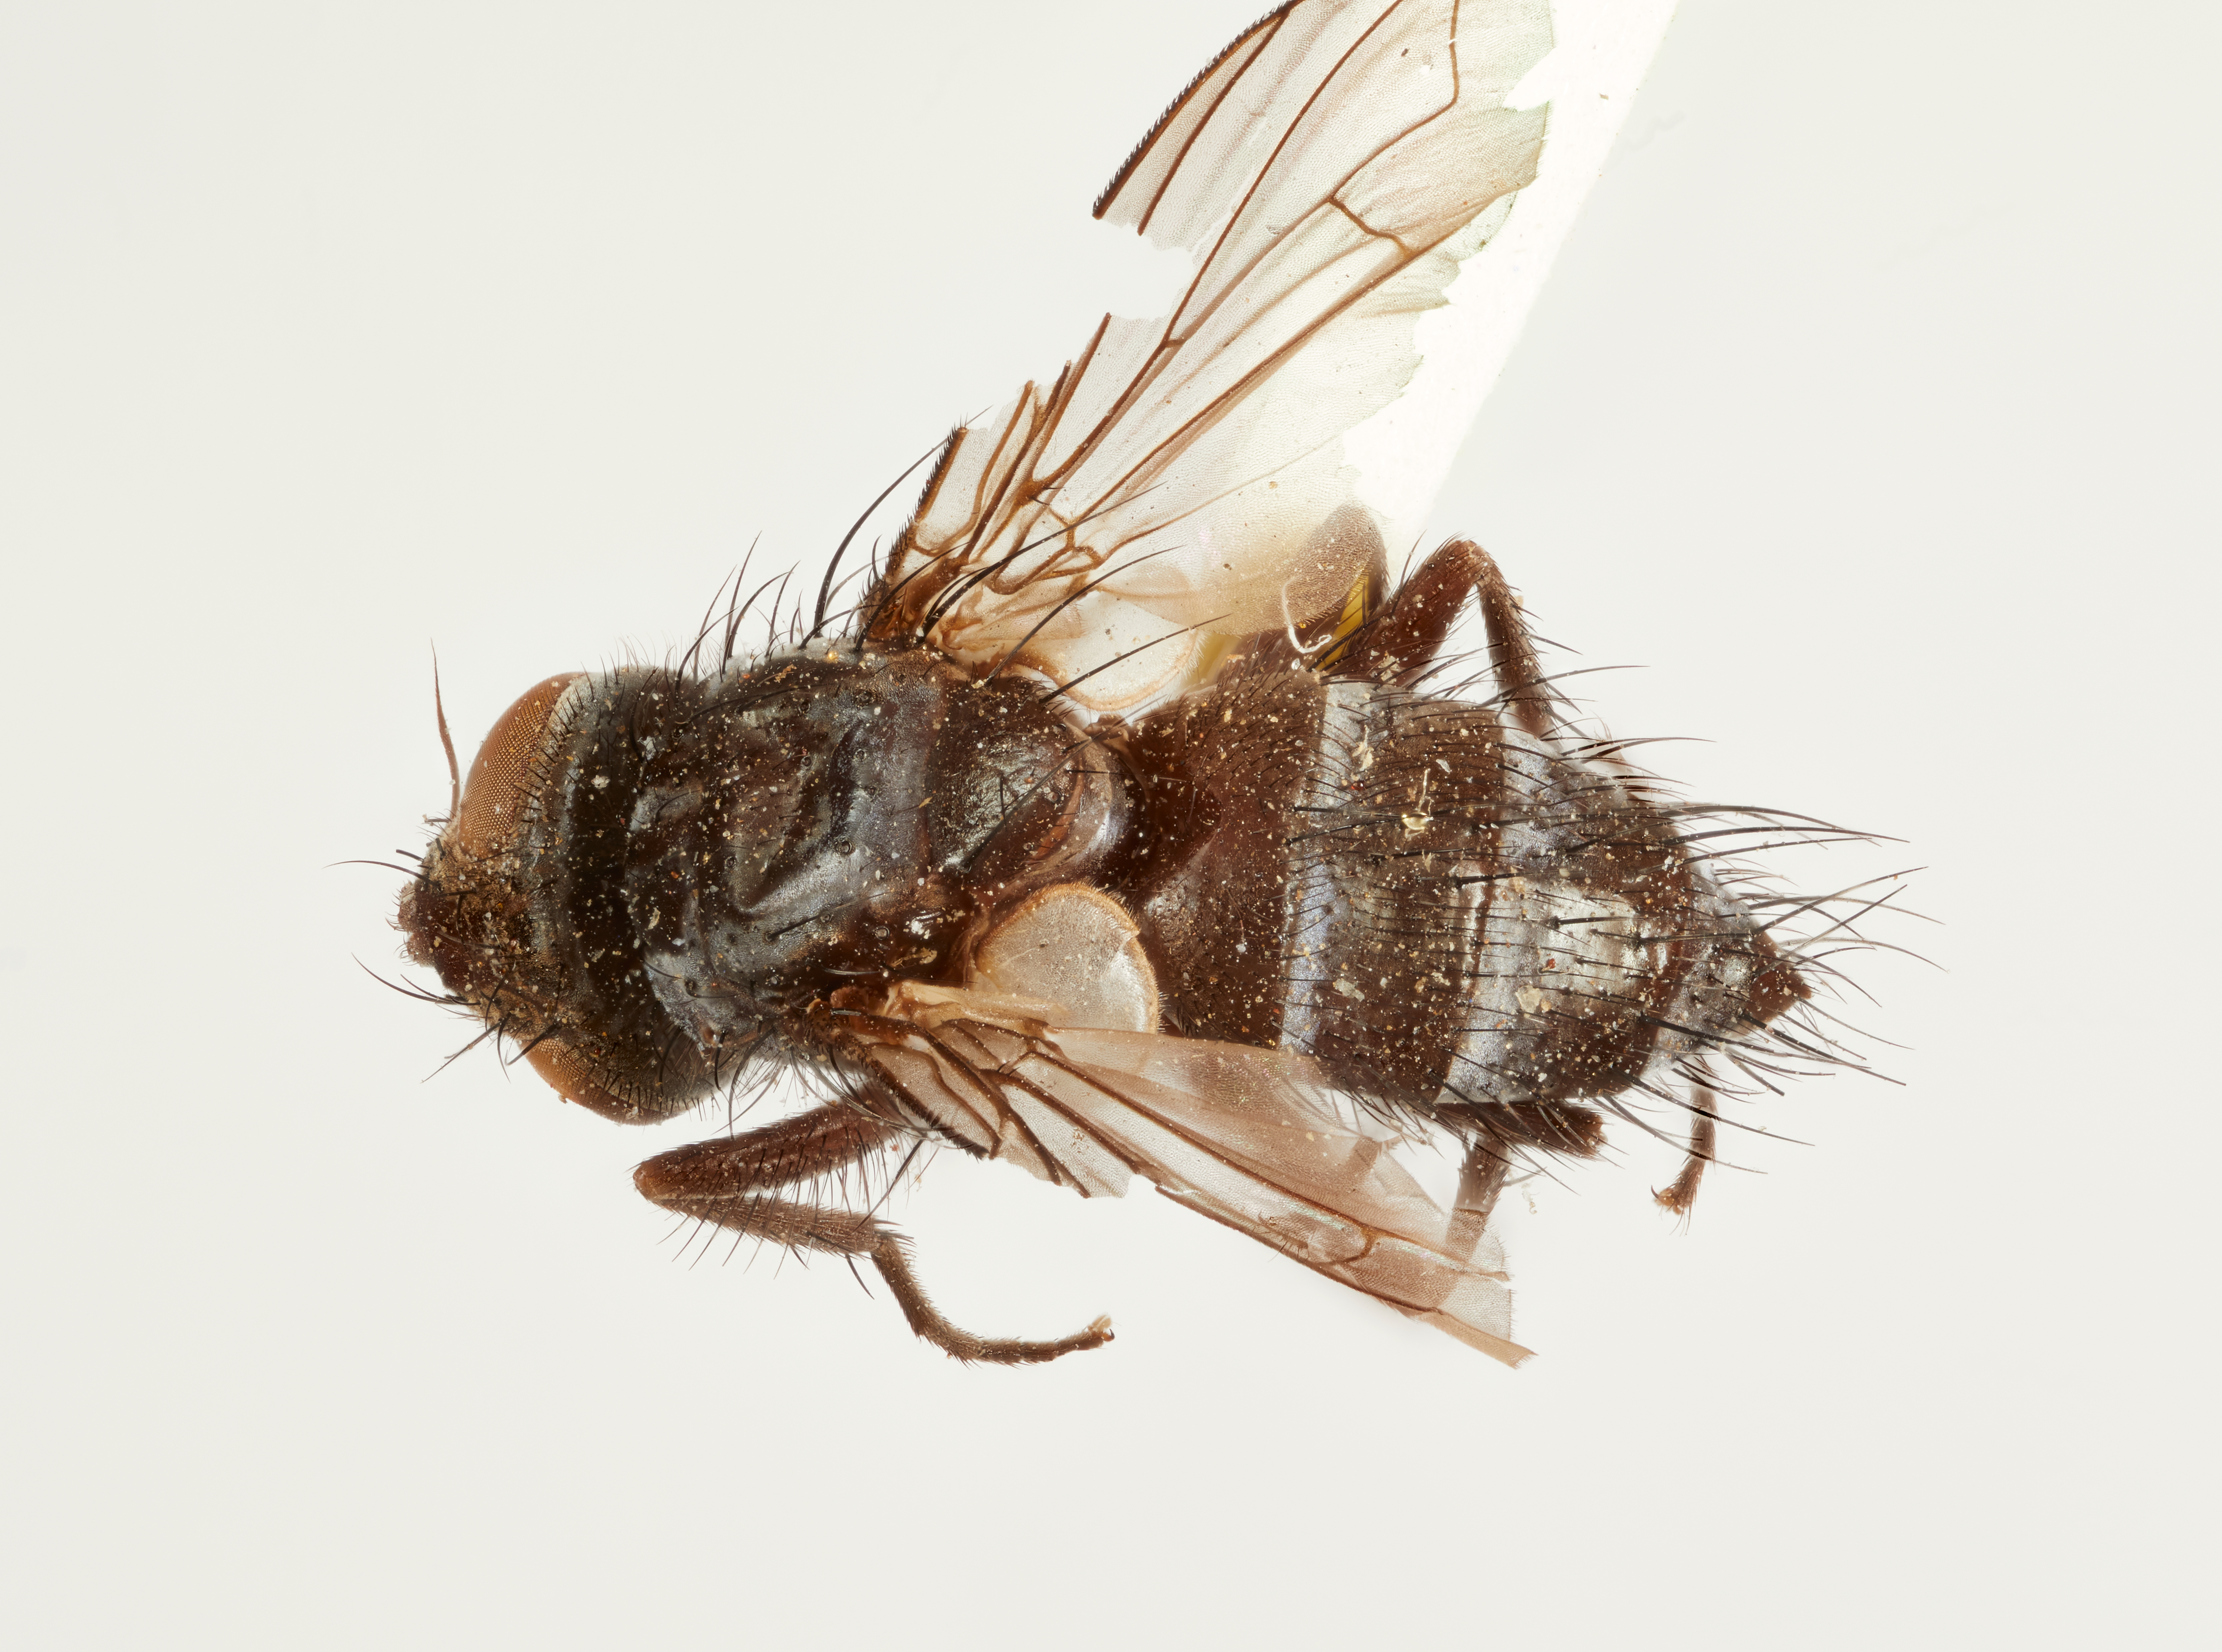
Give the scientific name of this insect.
Admontia pergandei
